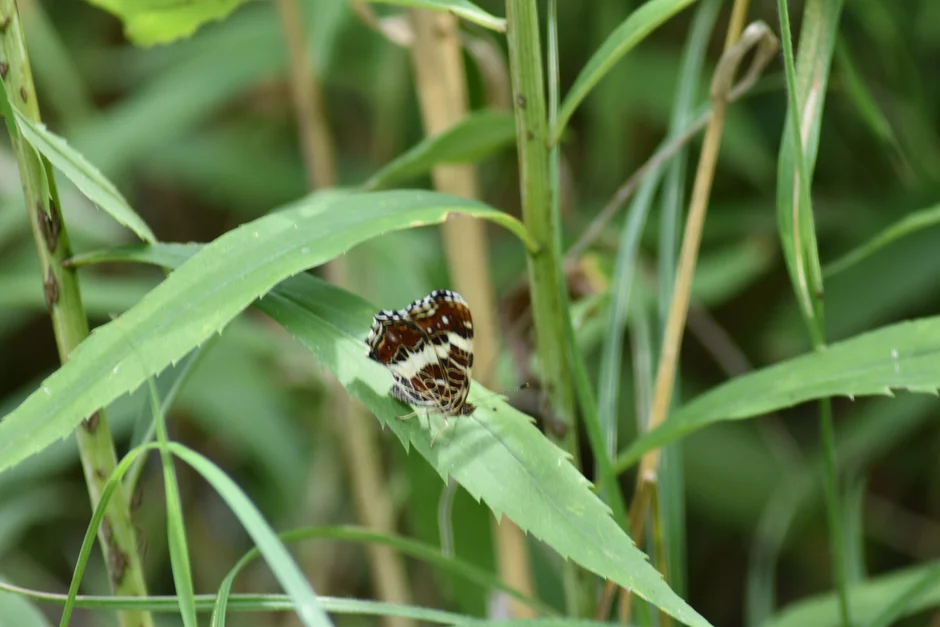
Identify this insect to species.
Araschnia levana
